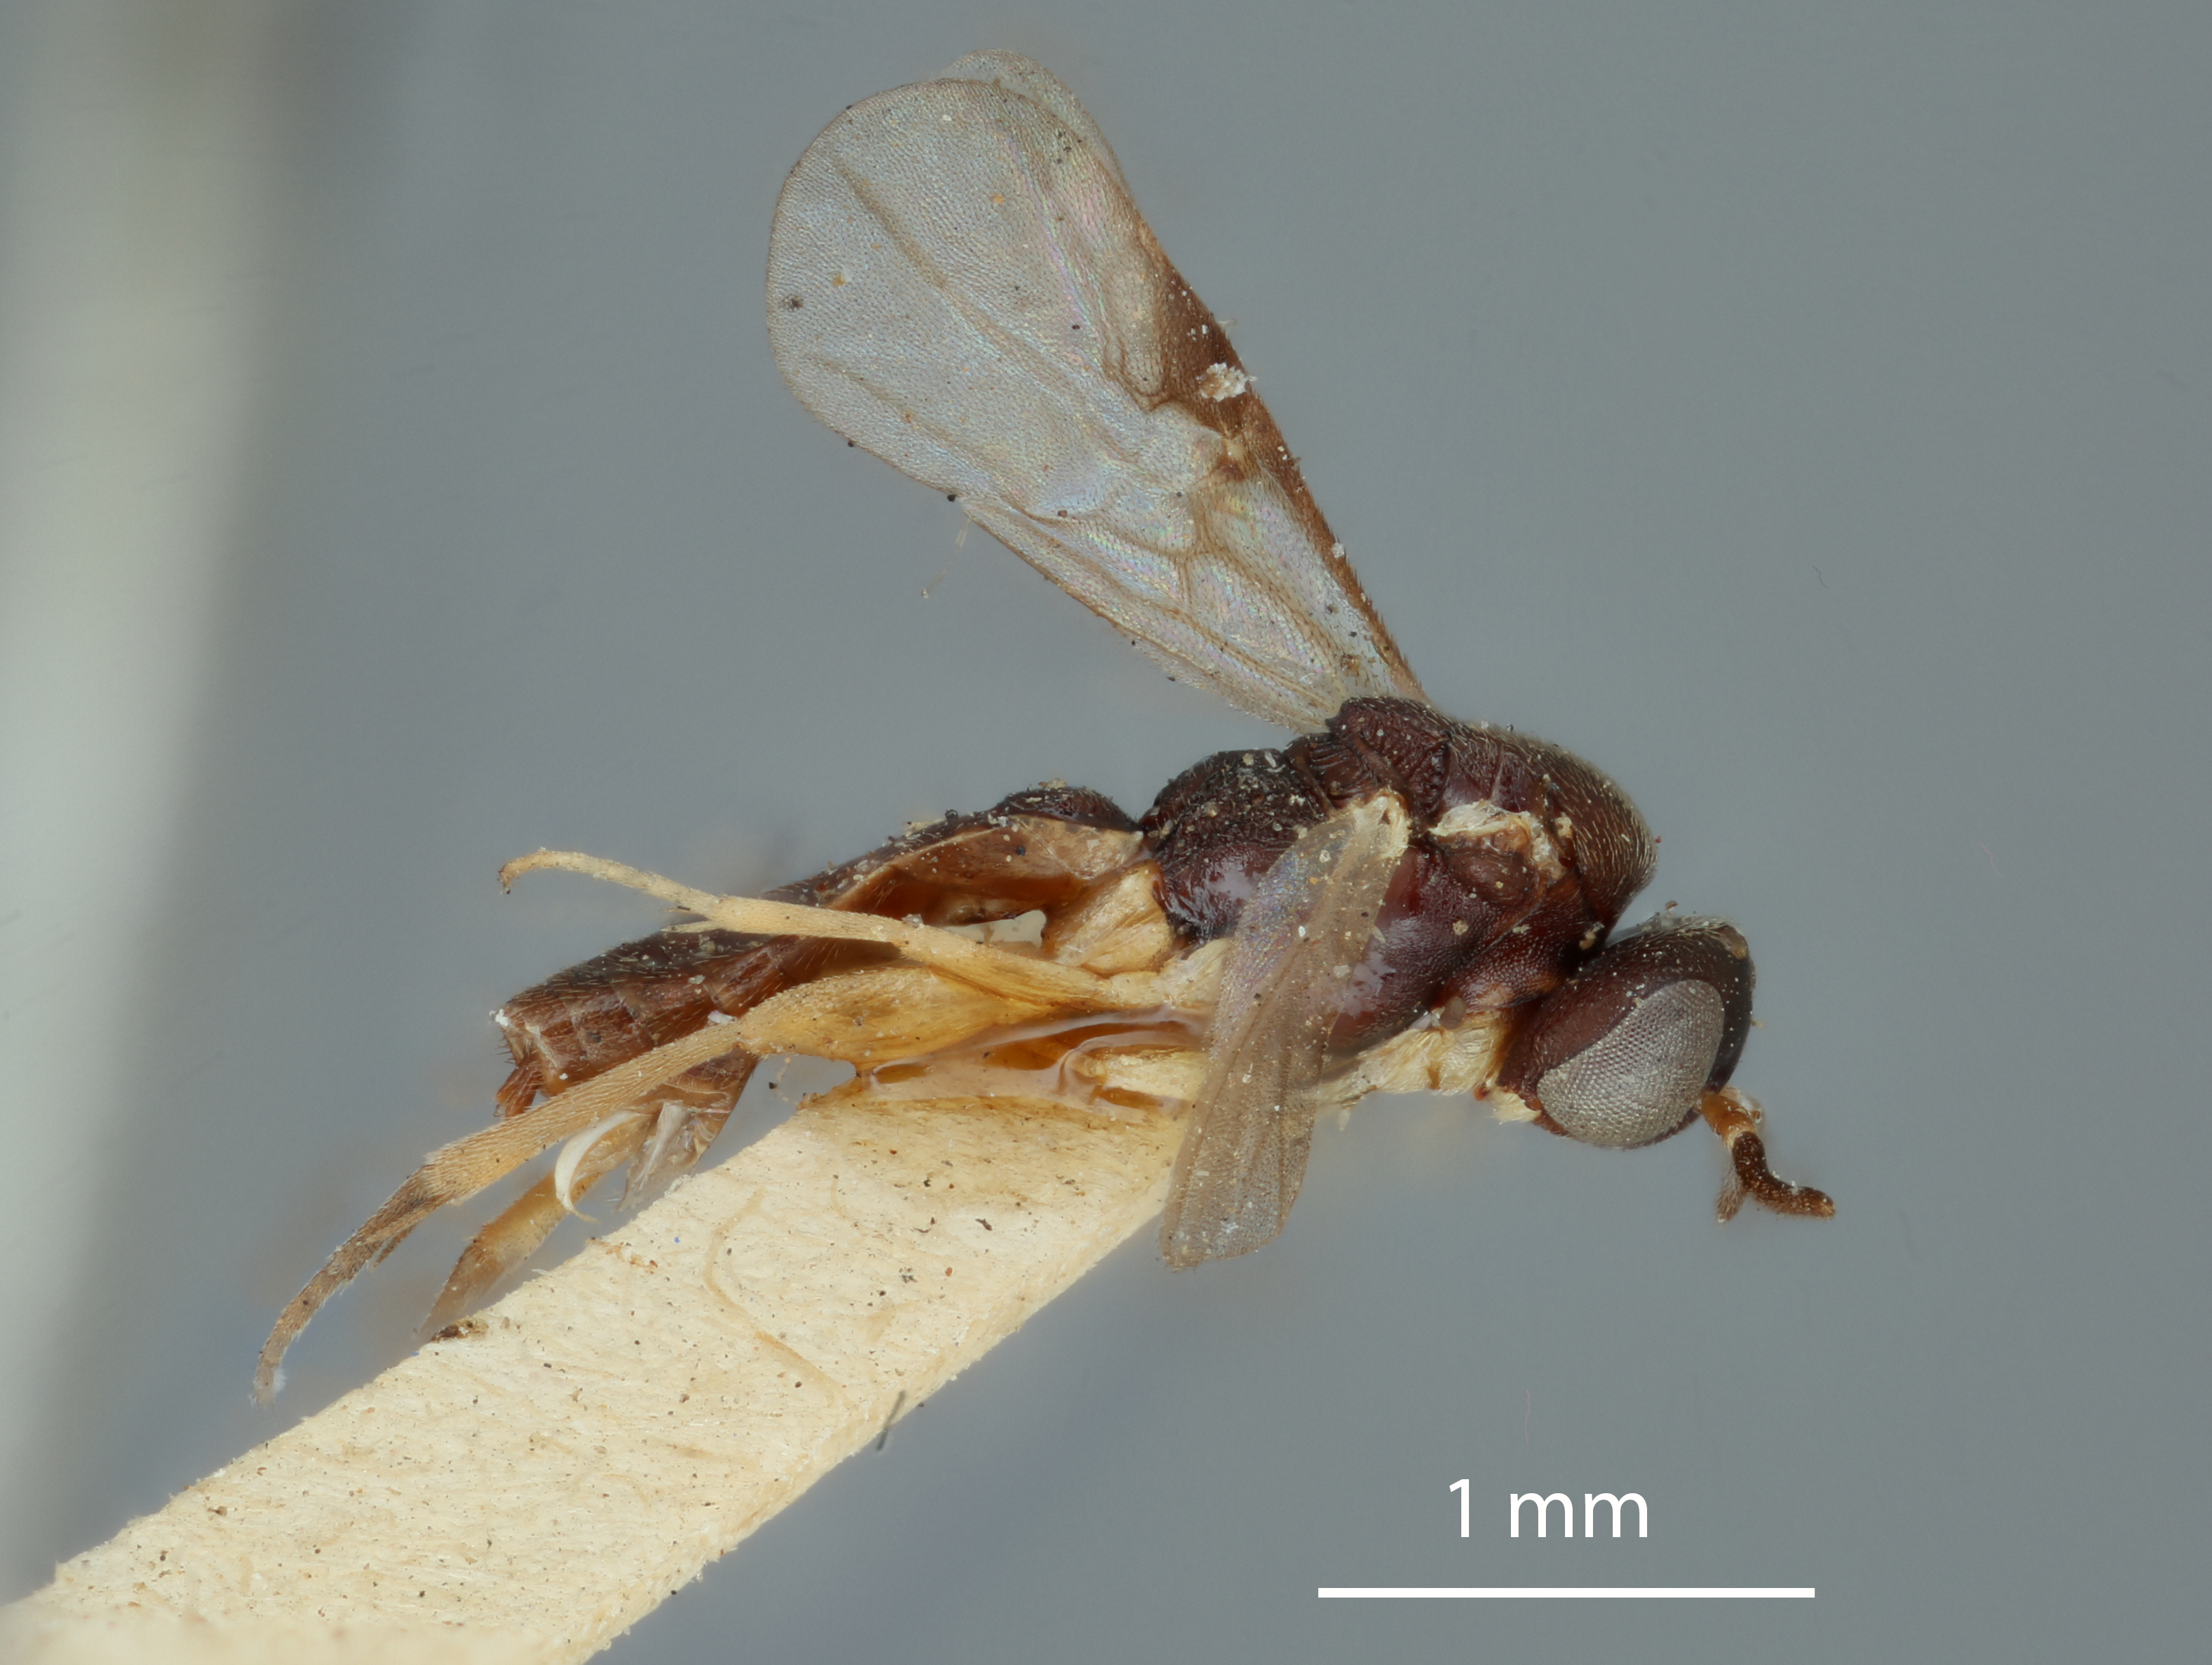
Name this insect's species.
Elasmosoma pergandei
